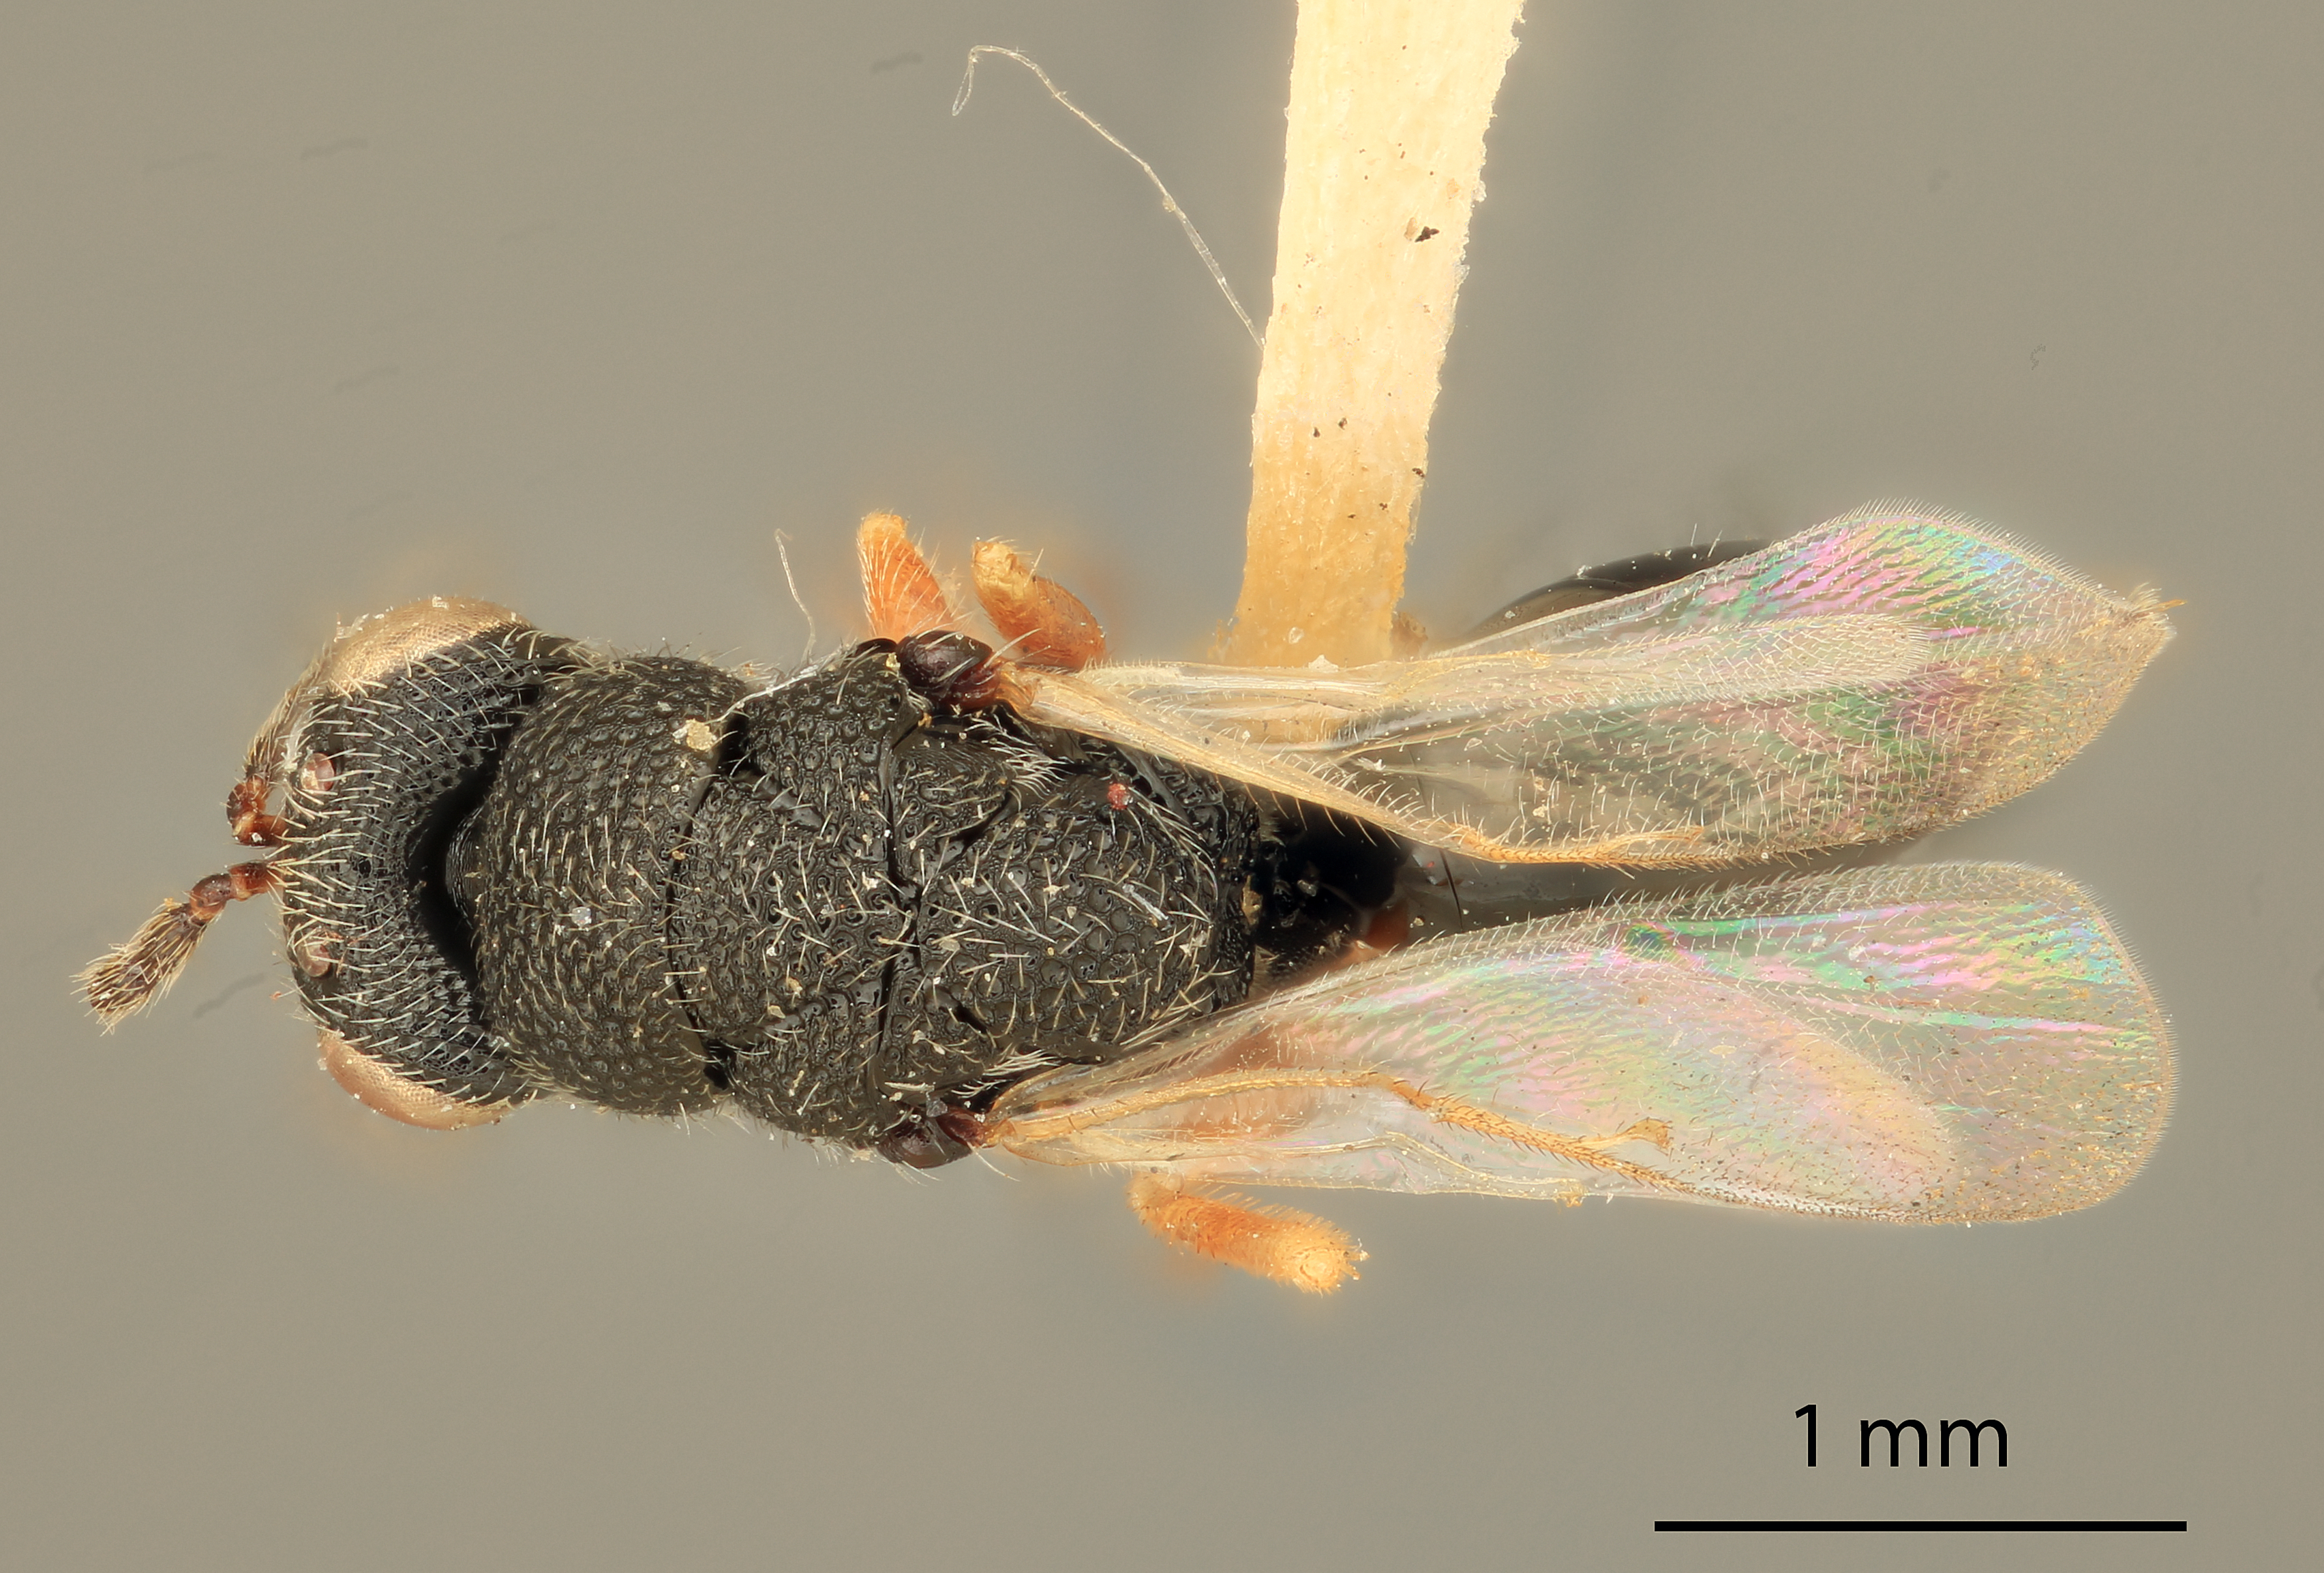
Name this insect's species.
Eurytoma obtusa
